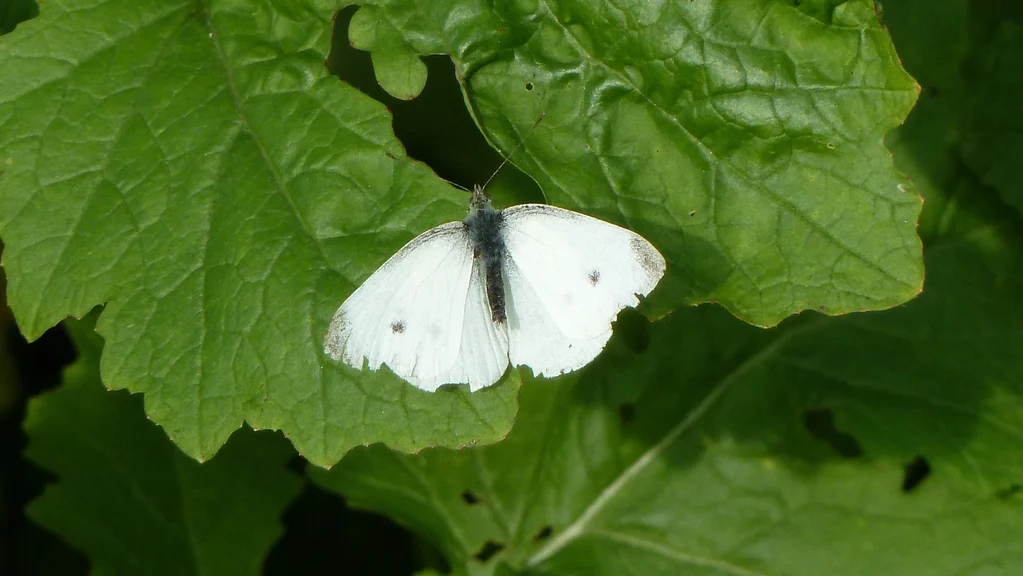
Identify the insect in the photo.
Pieris rapae
